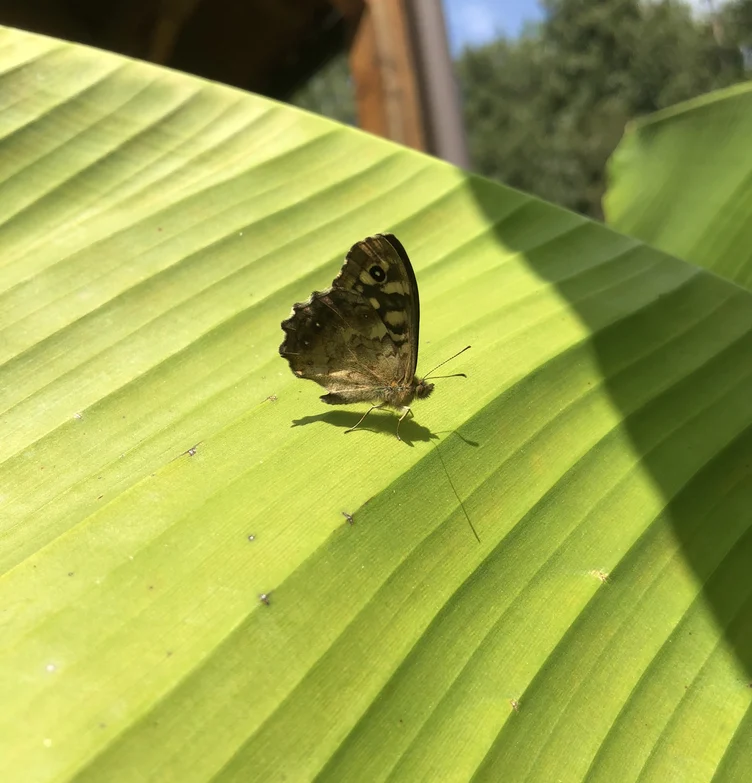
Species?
Pararge aegeria
